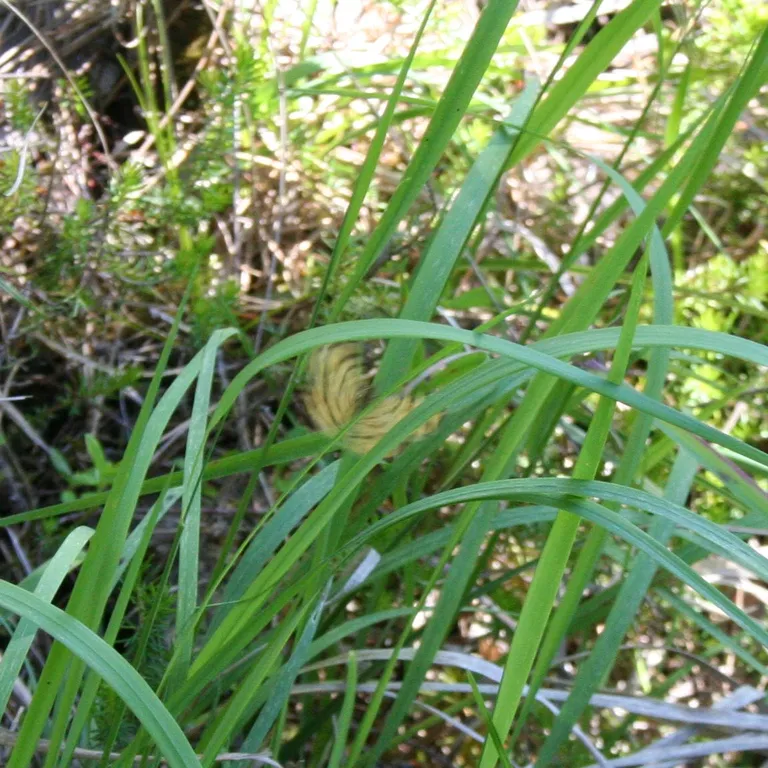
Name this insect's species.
Pseudopanthera macularia
